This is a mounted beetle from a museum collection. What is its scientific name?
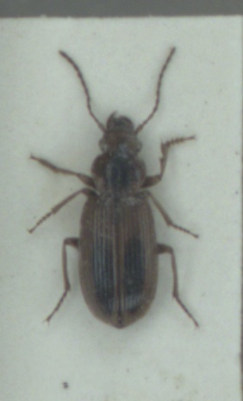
Dicheirotrichus gustavii
